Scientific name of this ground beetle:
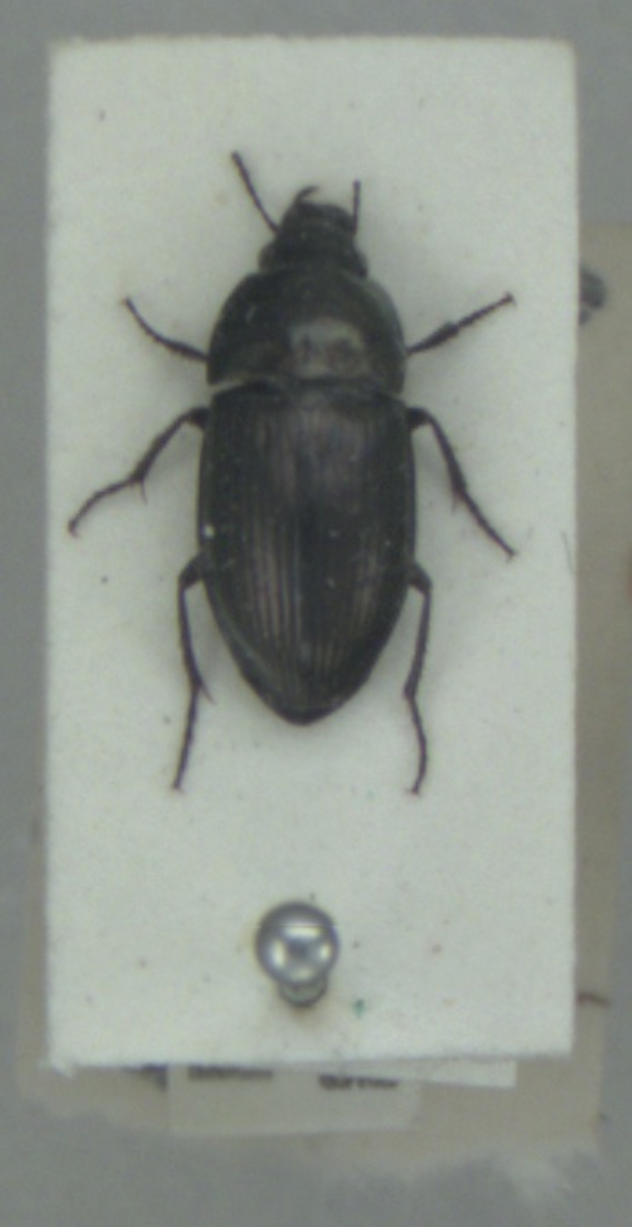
Amara lunicollis
